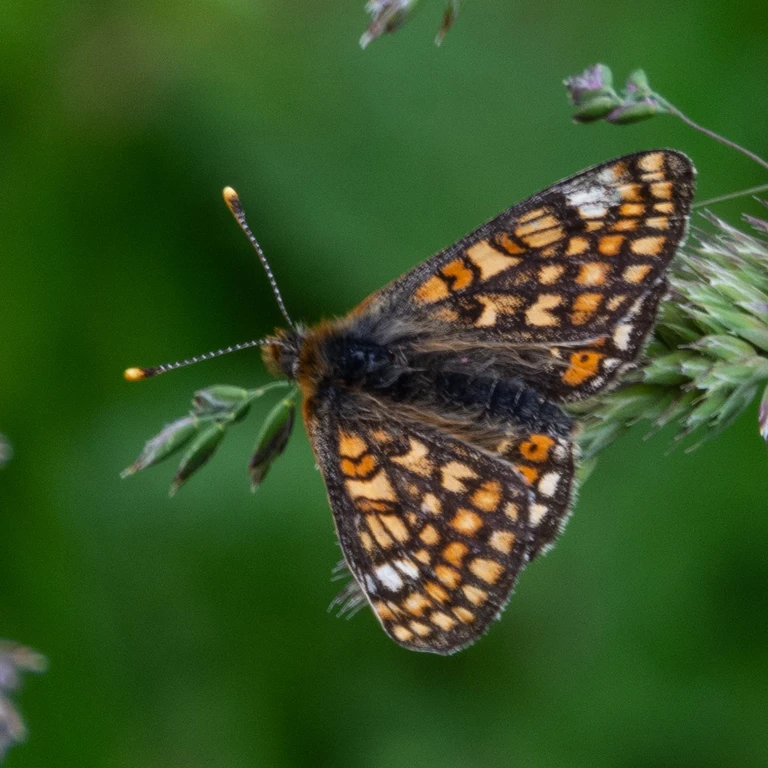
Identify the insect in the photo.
Euphydryas aurinia
